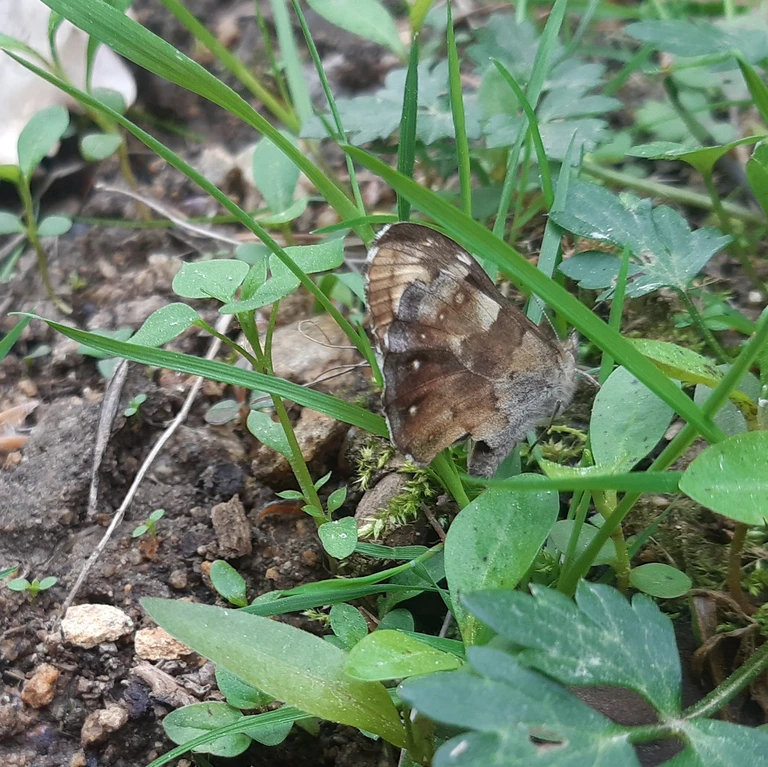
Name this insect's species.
Pararge aegeria
